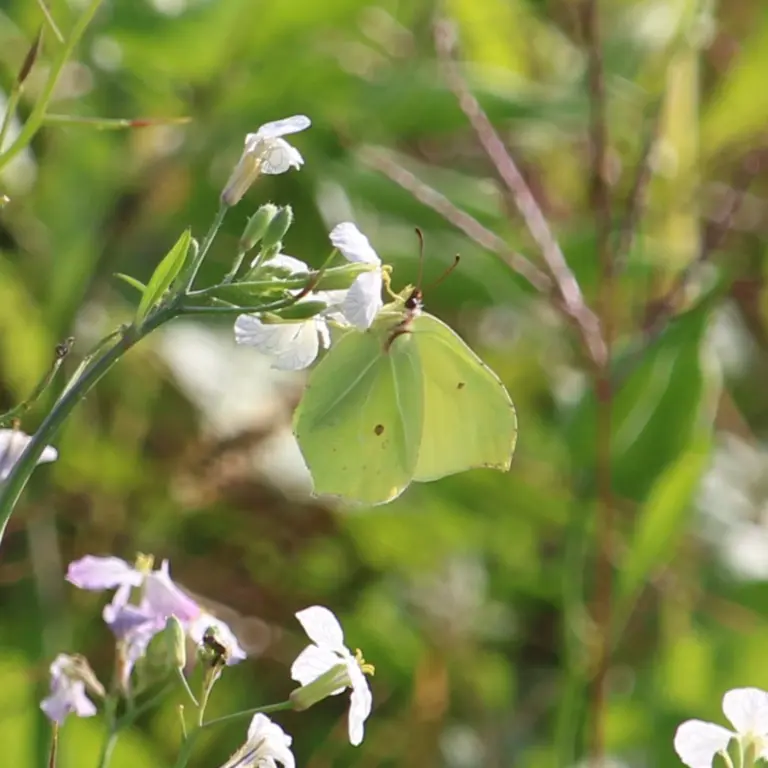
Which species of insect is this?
Gonepteryx rhamni
